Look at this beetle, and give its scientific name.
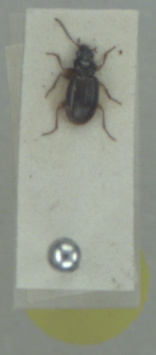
Bembidion clarkei
